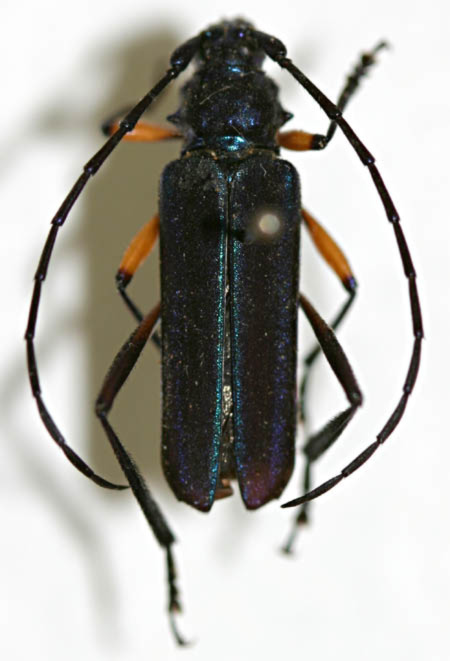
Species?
Amphionthe caudalis
